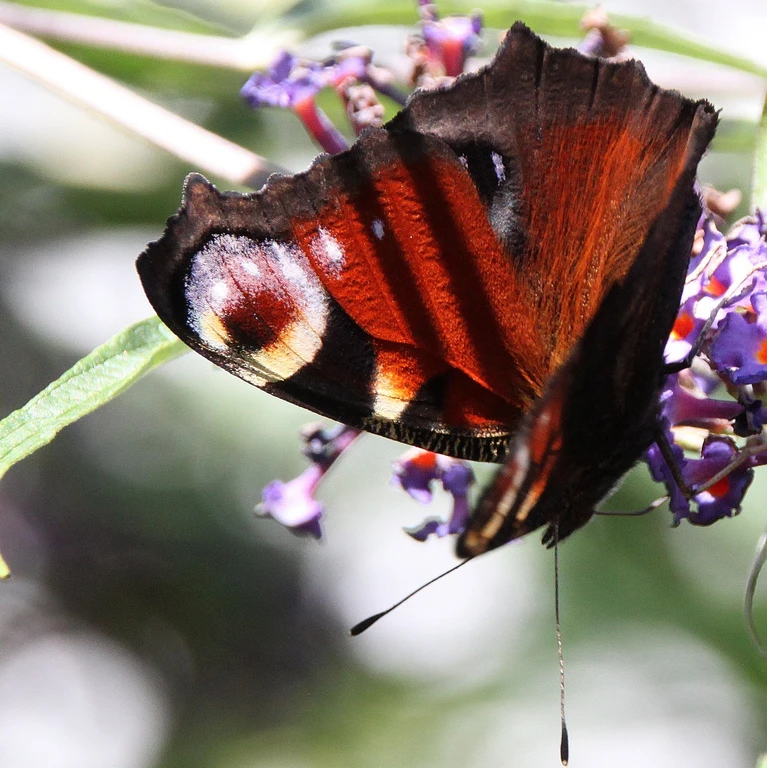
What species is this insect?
Aglais io
